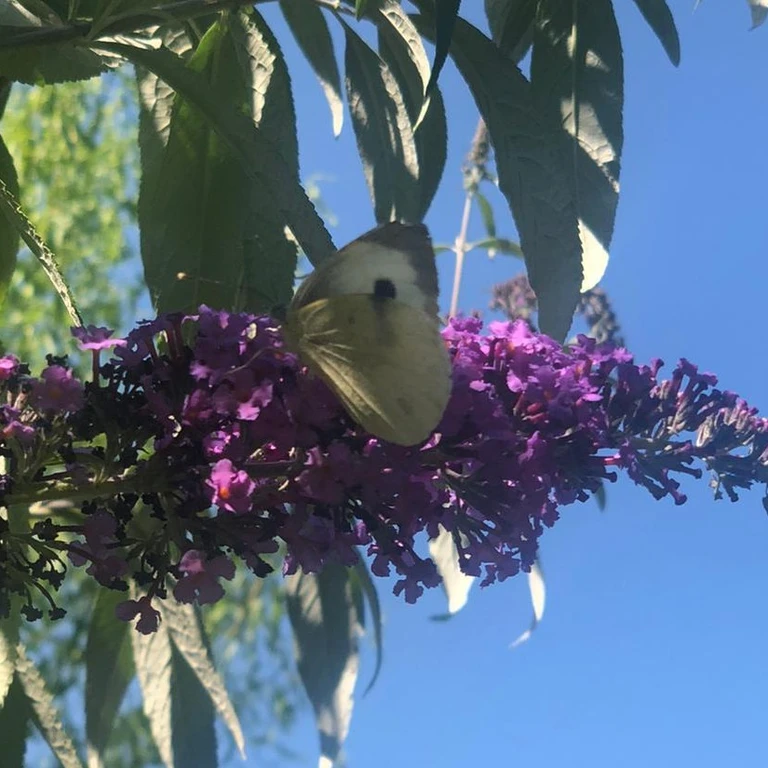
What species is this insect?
Pieris brassicae
